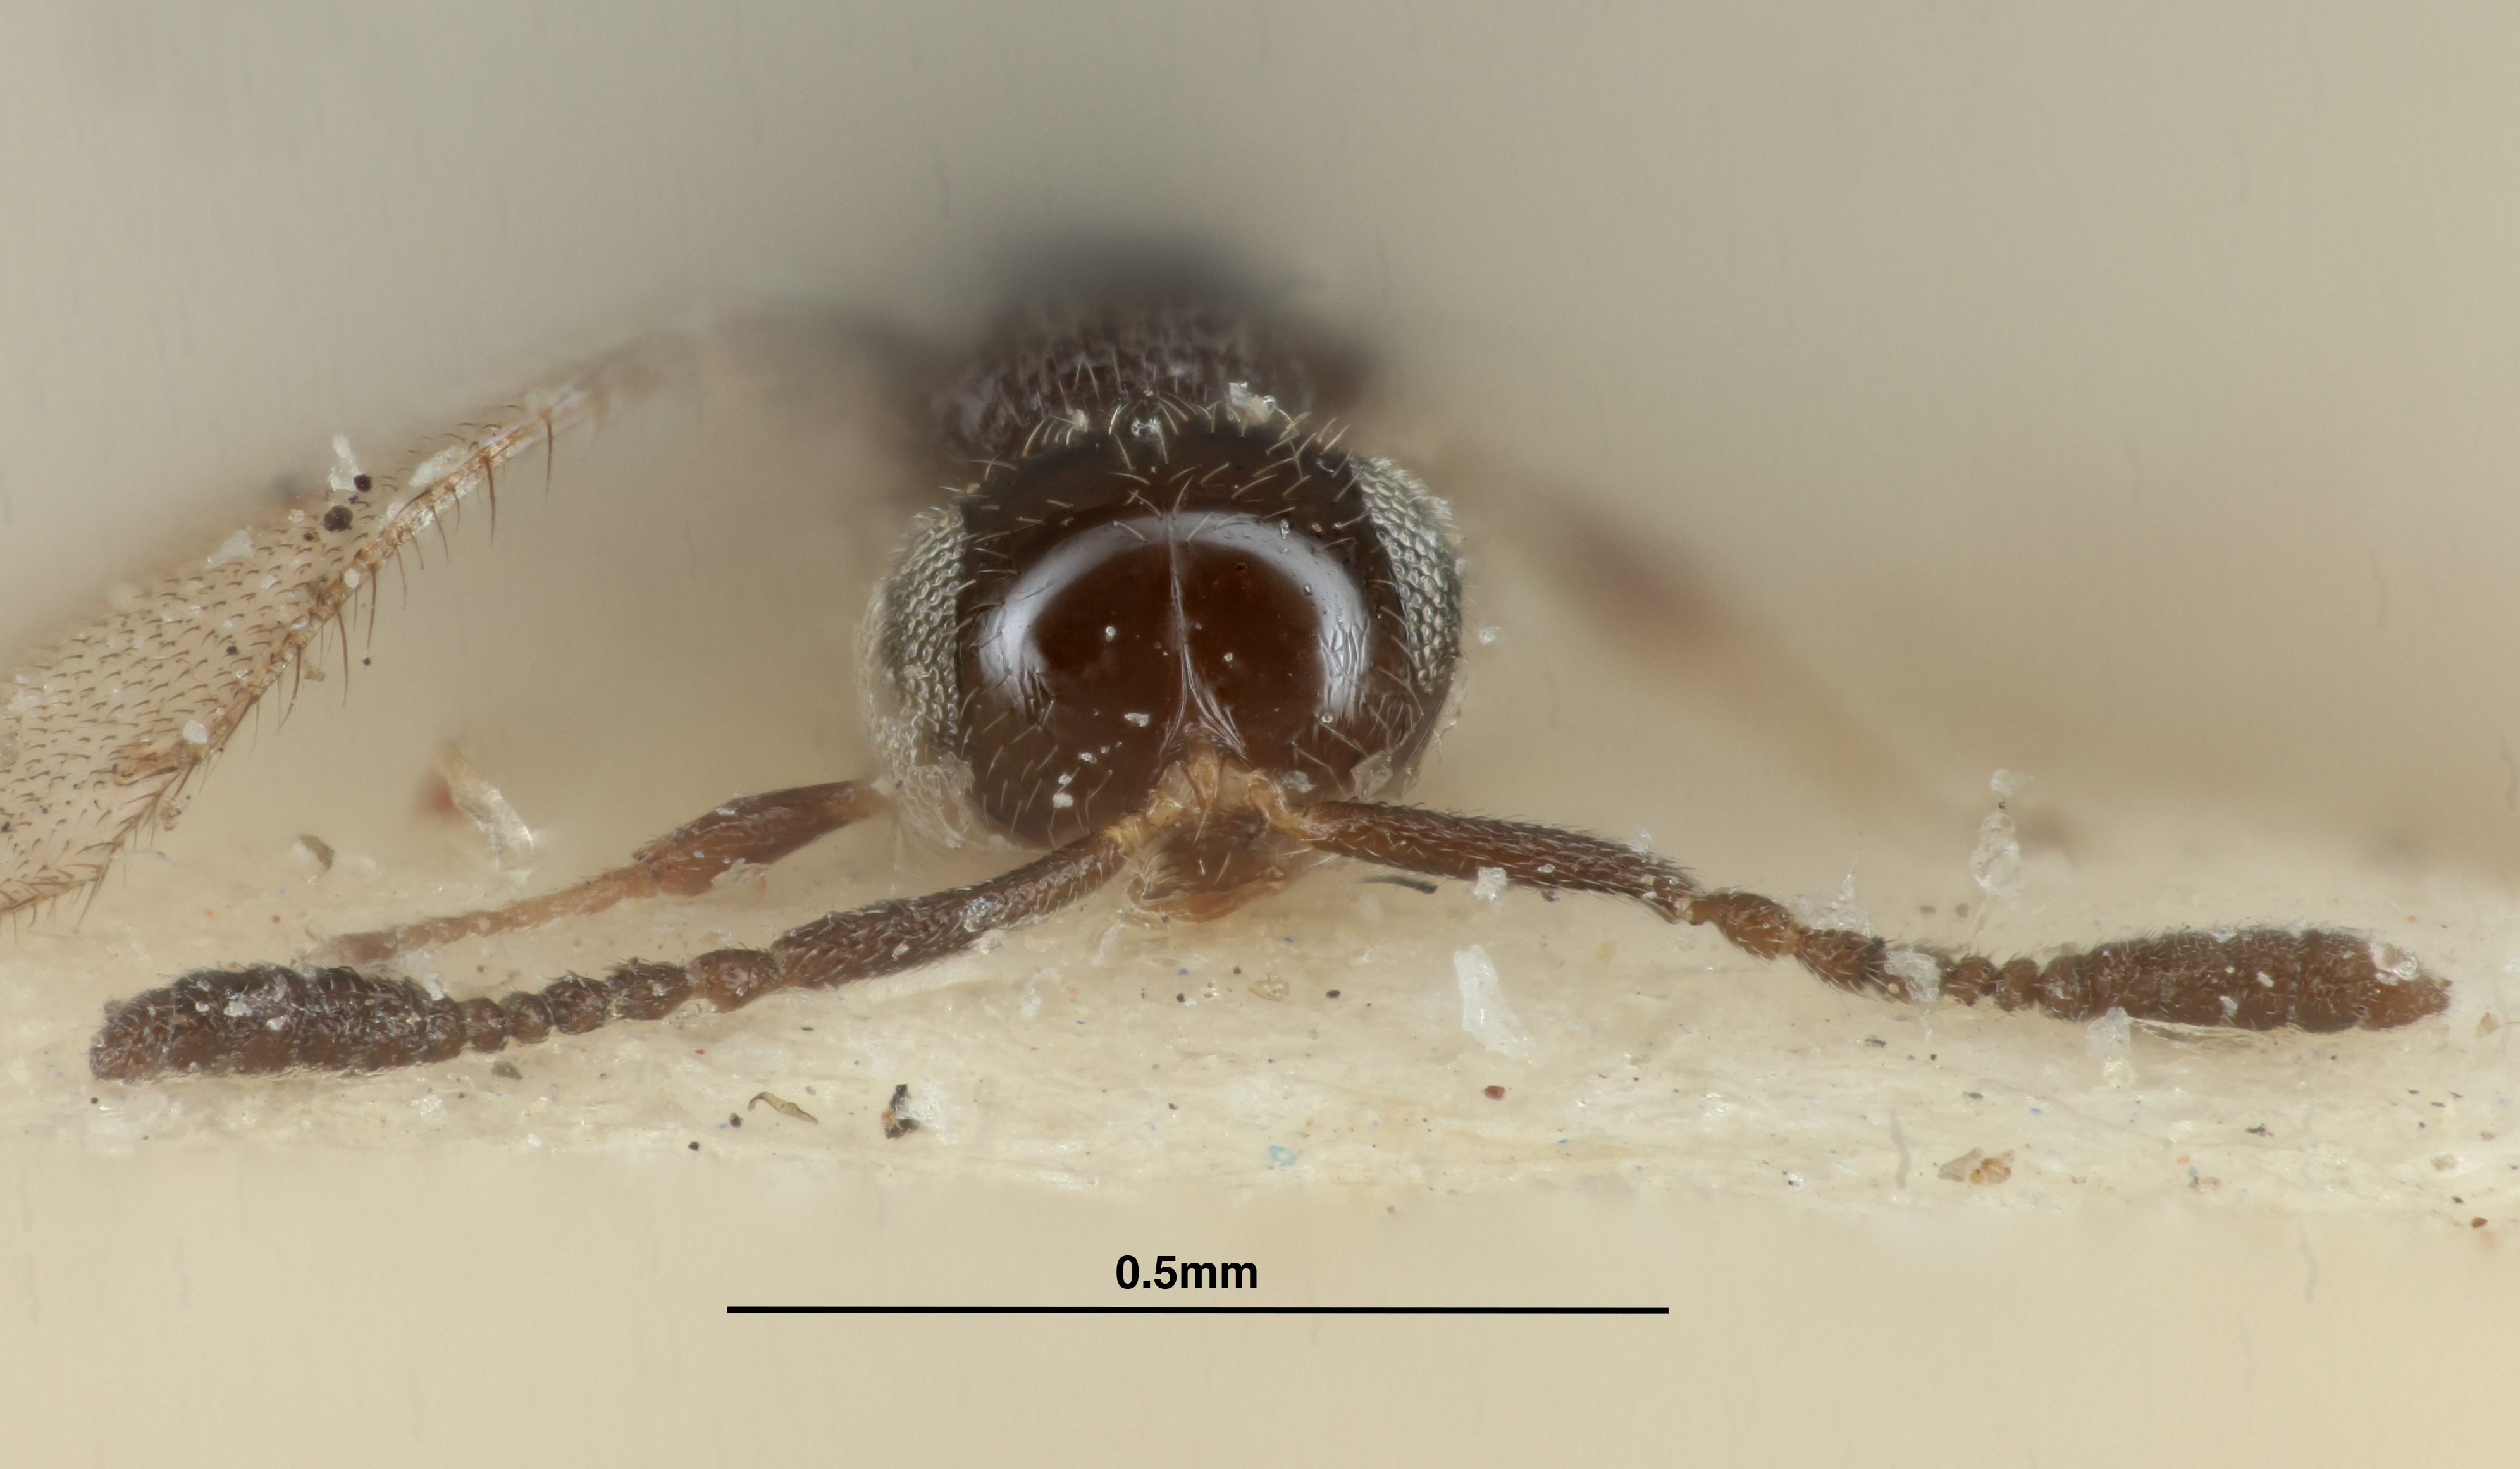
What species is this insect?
Trimorus improcerus
